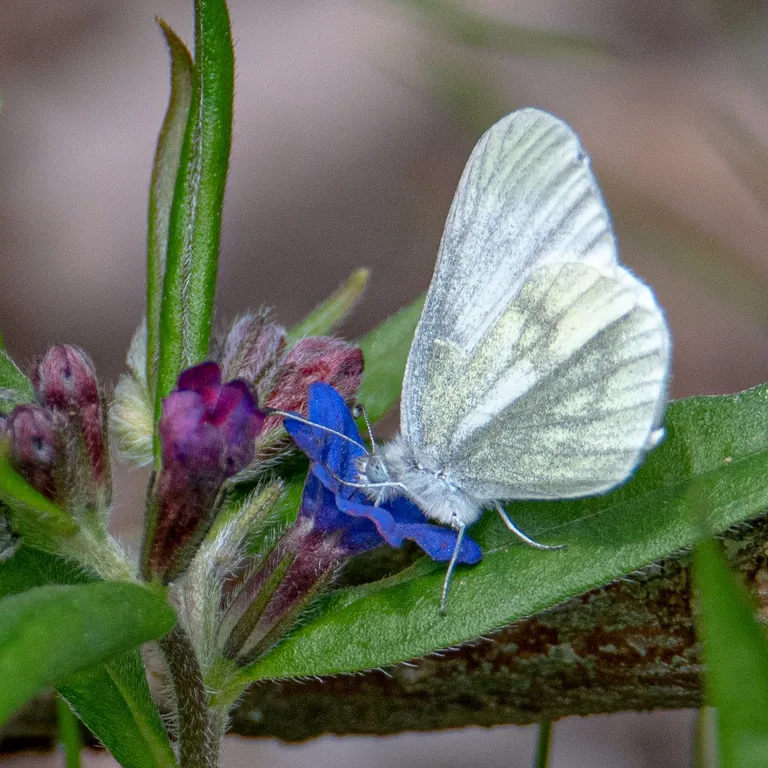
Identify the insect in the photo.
Leptidea sinapis/juvernica
